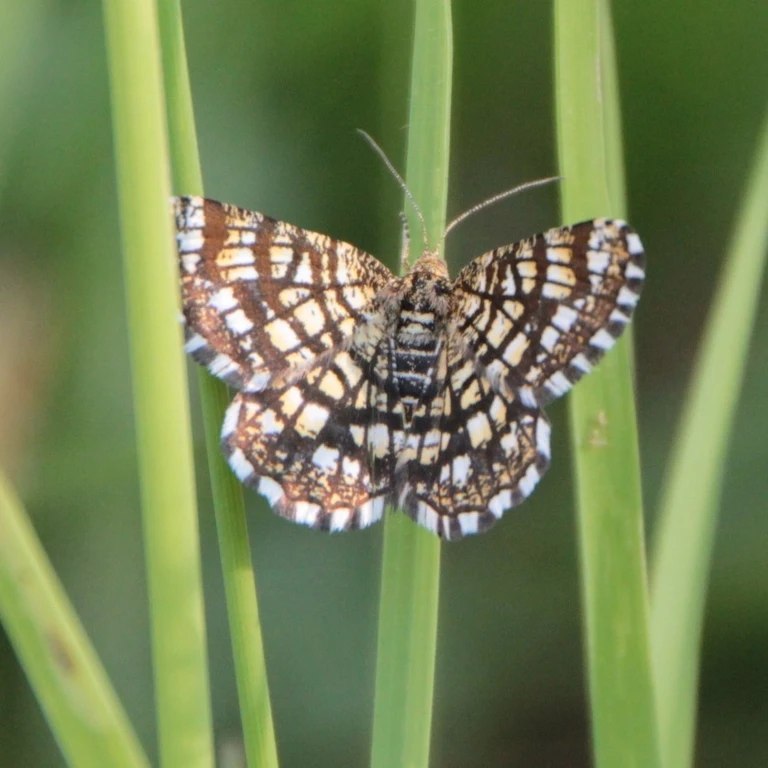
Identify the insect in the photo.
Chiasmia clathrata
